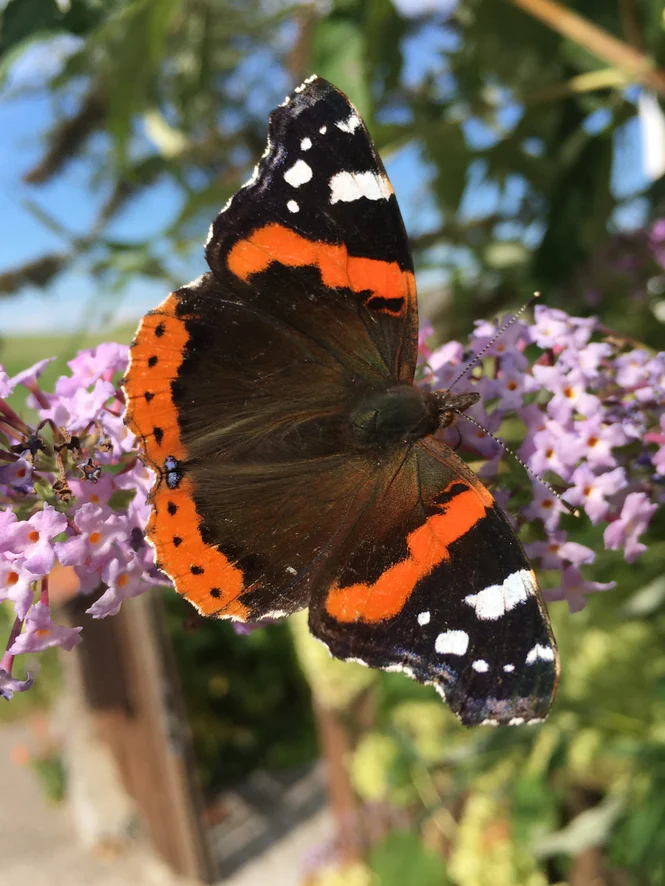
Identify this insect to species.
Vanessa atalanta
